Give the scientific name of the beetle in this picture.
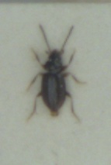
Tachys bistriatus
